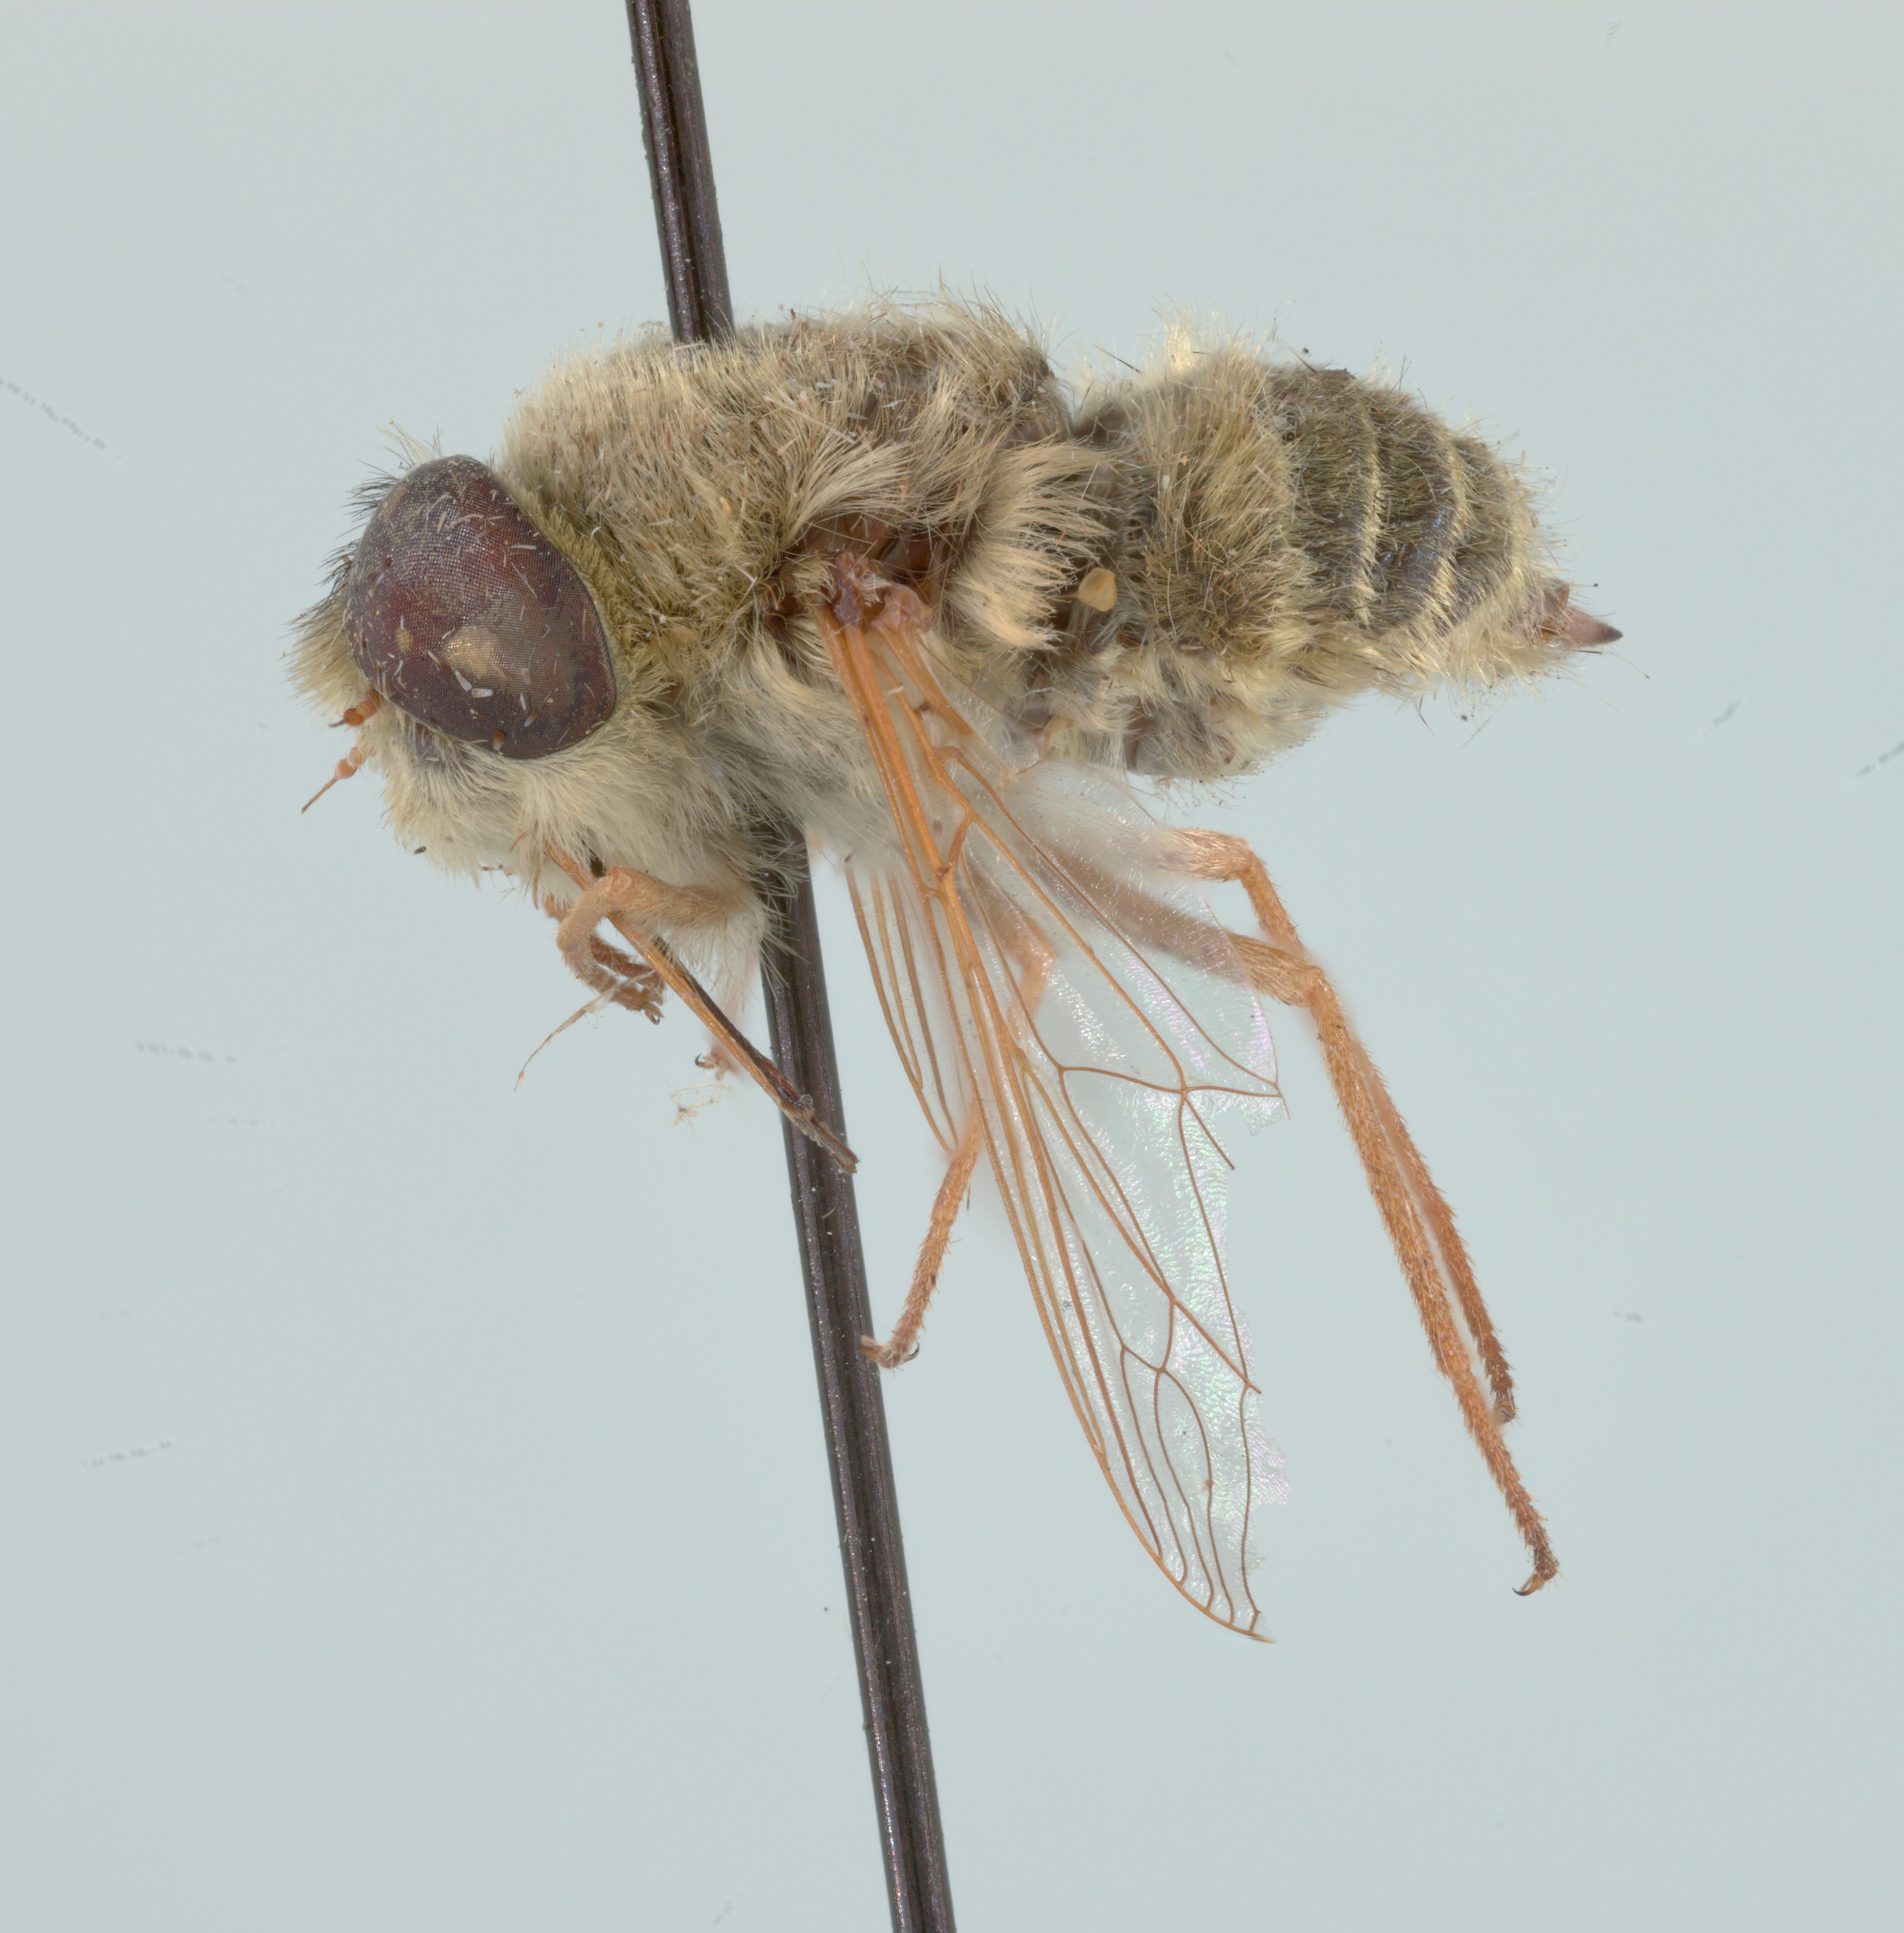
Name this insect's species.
Neorhynchocephalus sackenii
